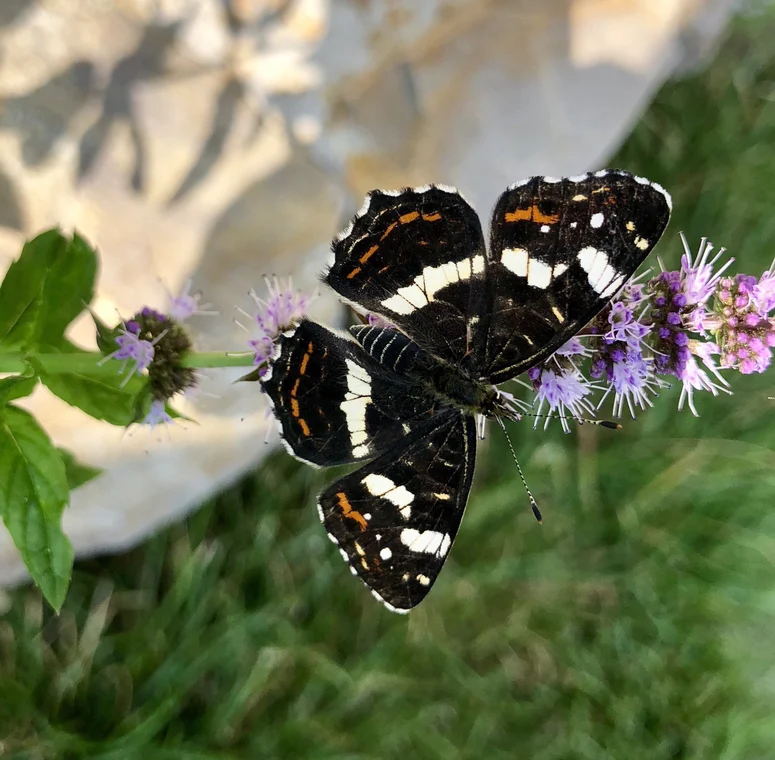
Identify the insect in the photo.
Araschnia levana
